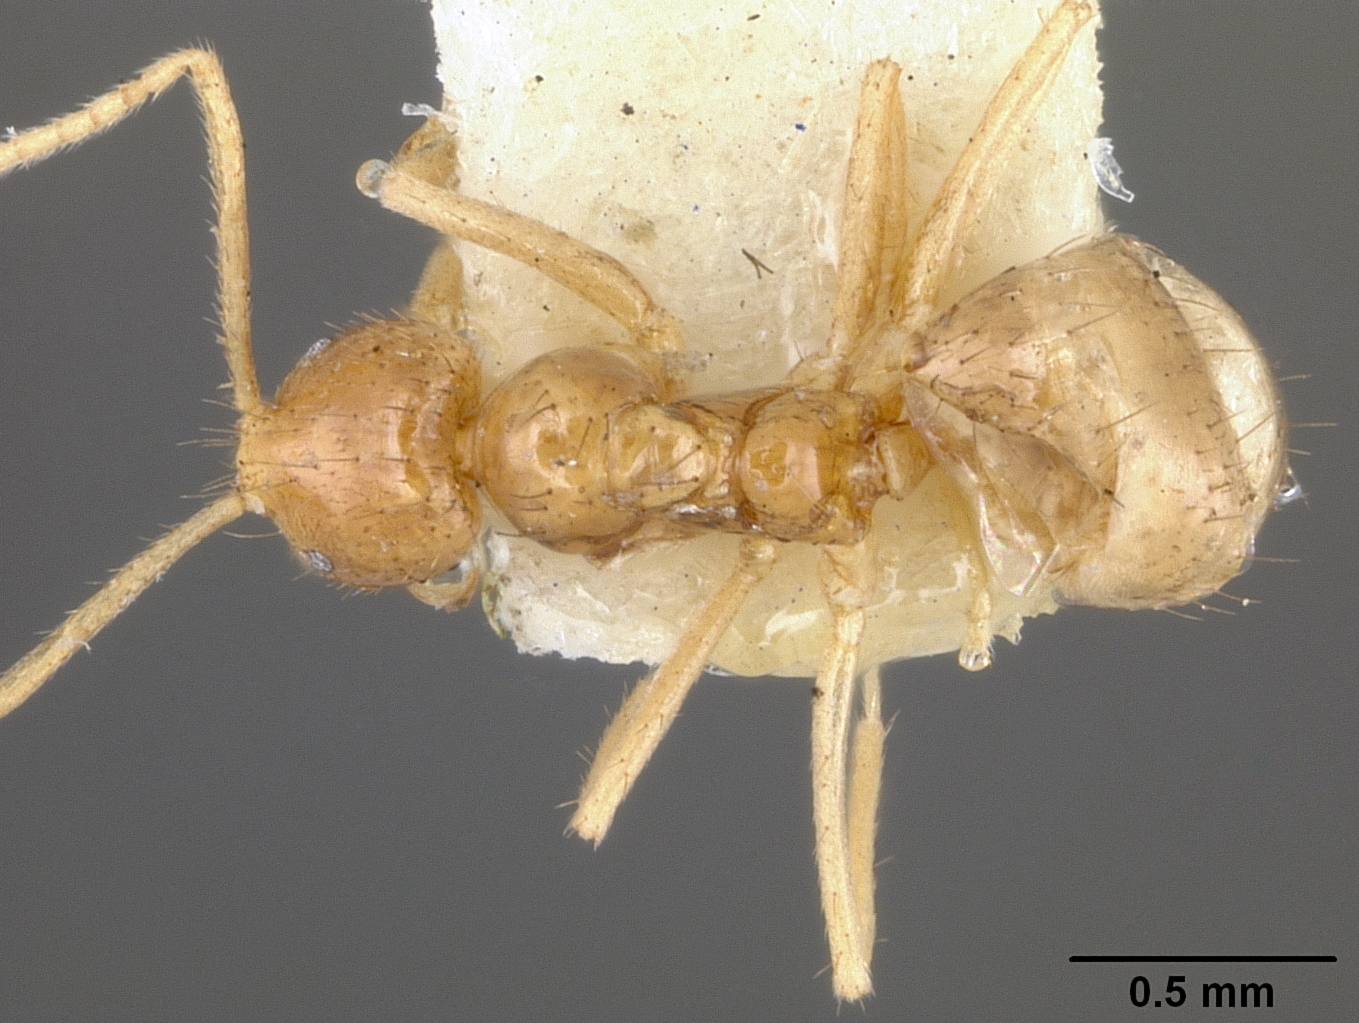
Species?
Prenolepis vitiensis
